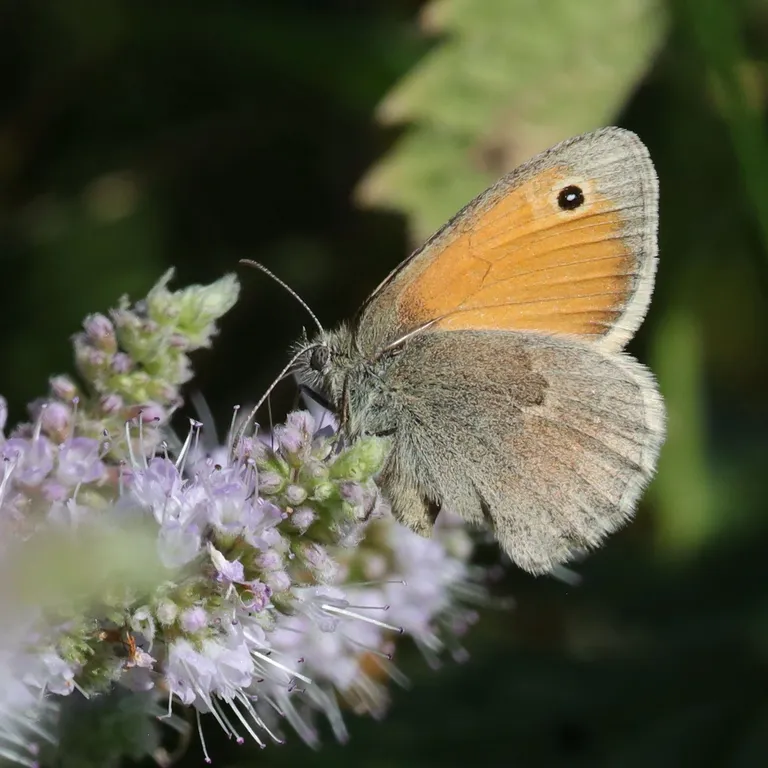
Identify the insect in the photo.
Coenonympha pamphilus
